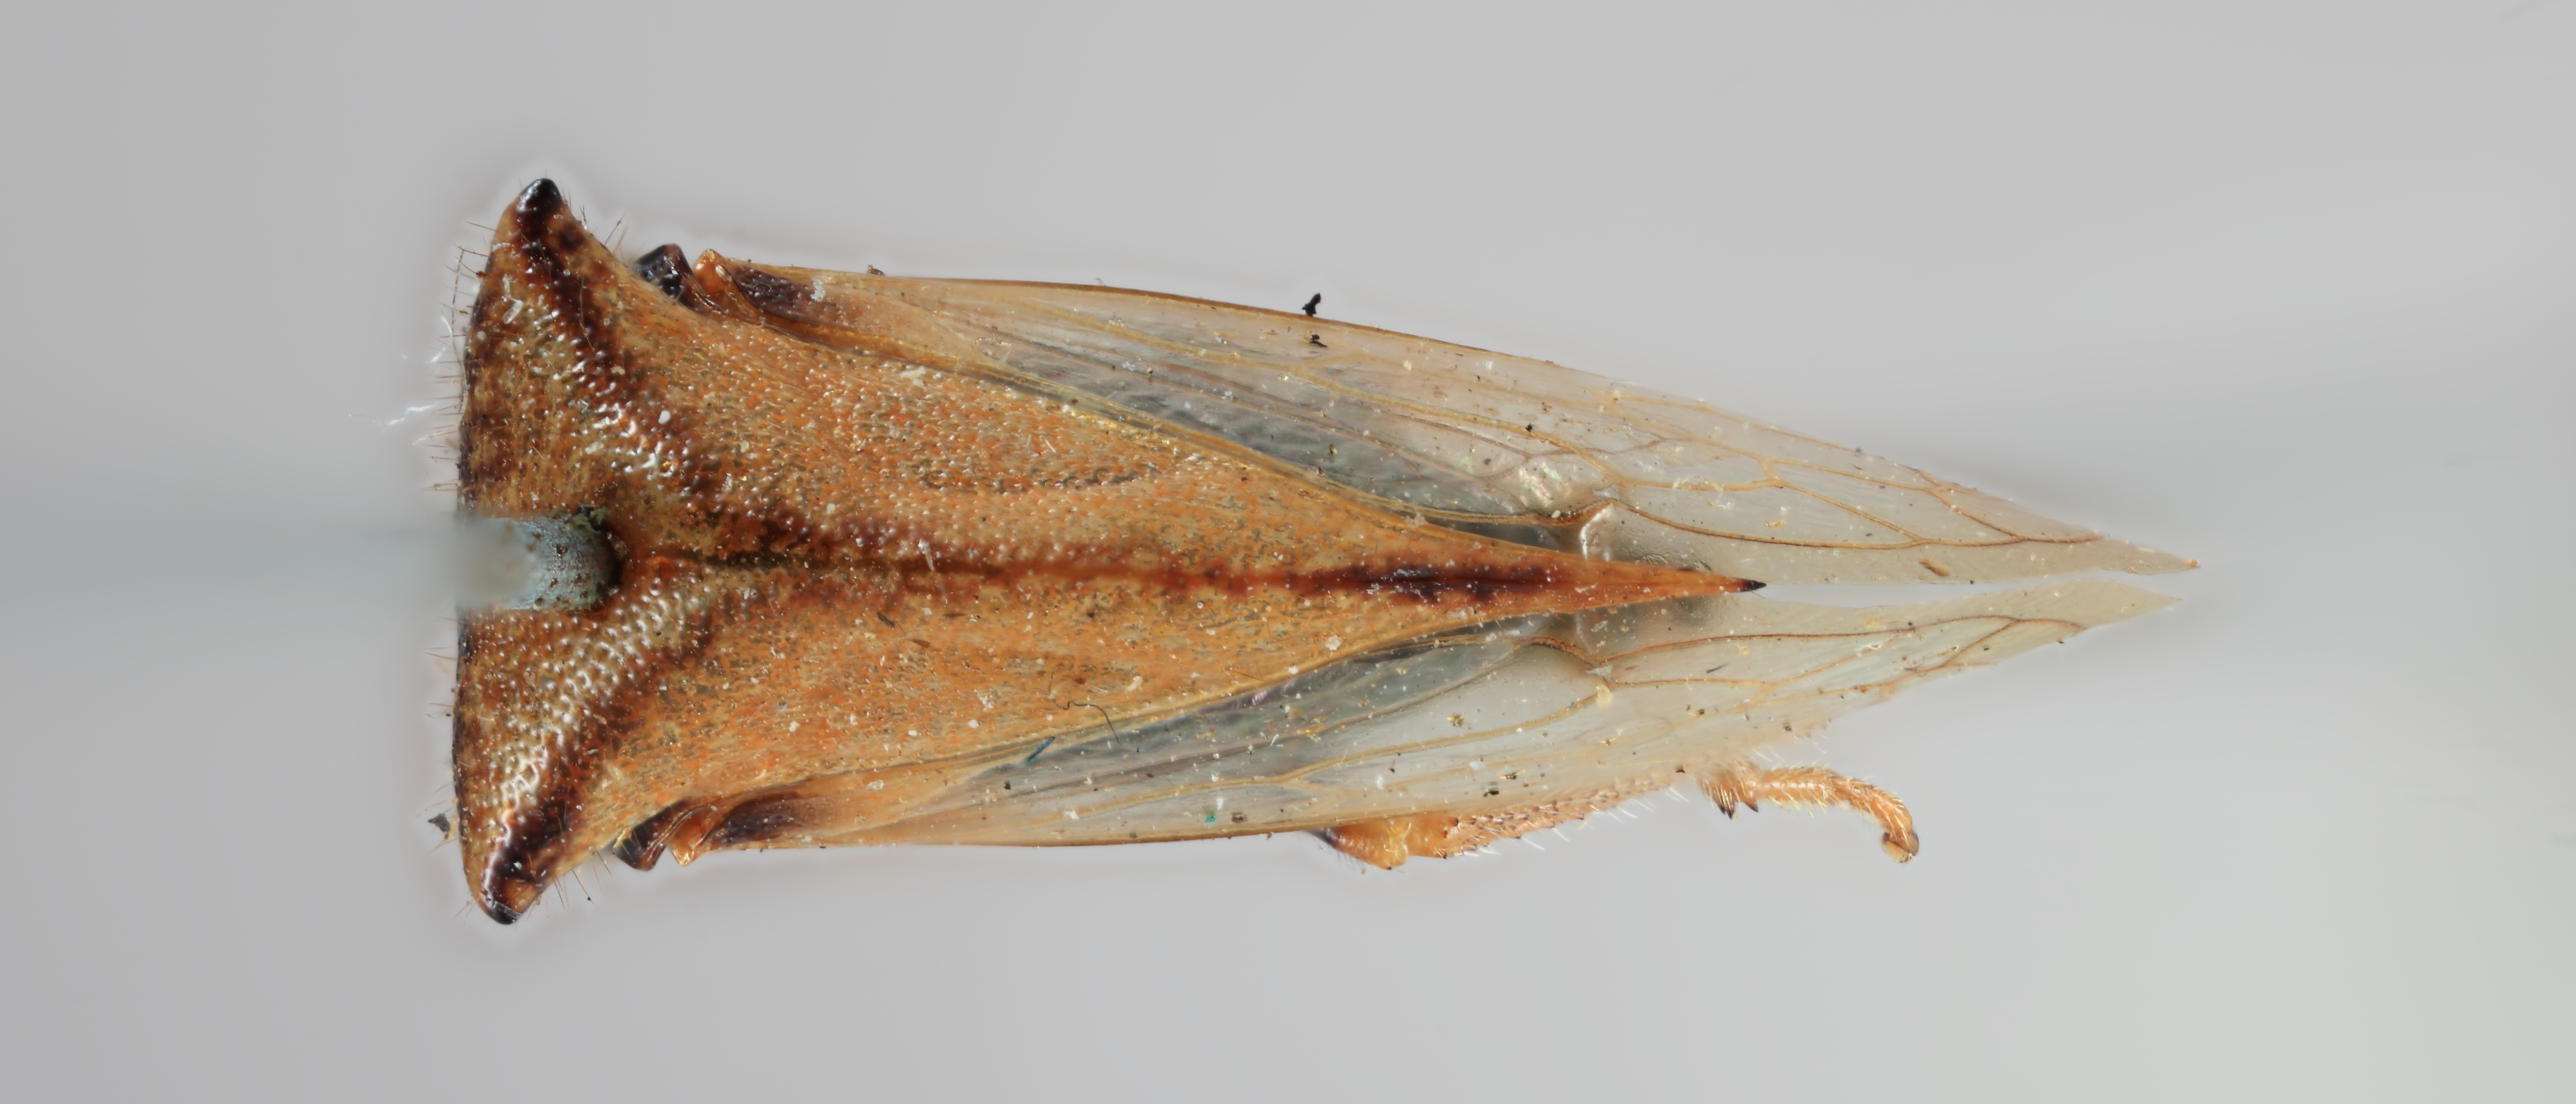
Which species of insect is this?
Ceresa turbida
